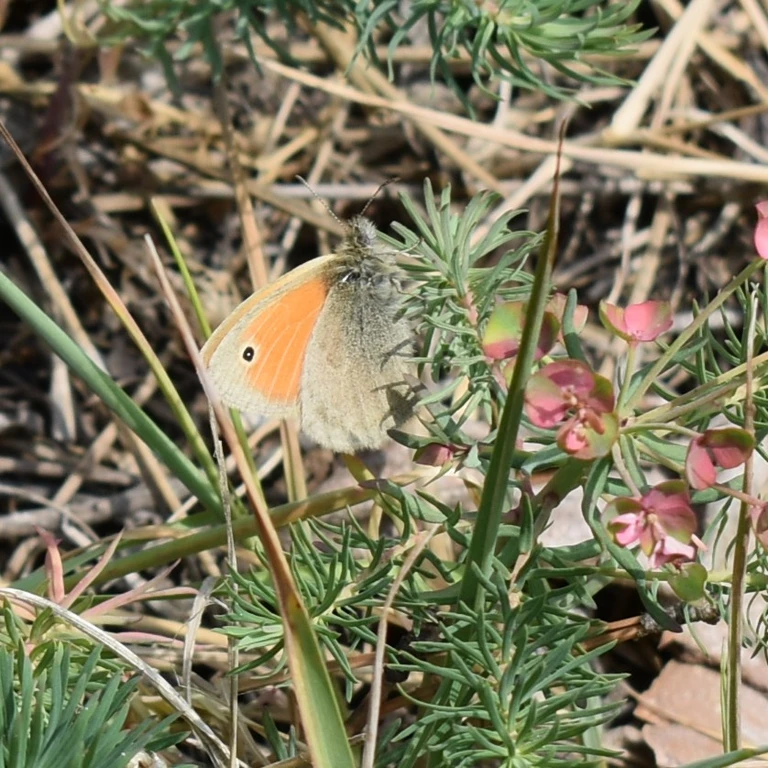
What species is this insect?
Coenonympha pamphilus
